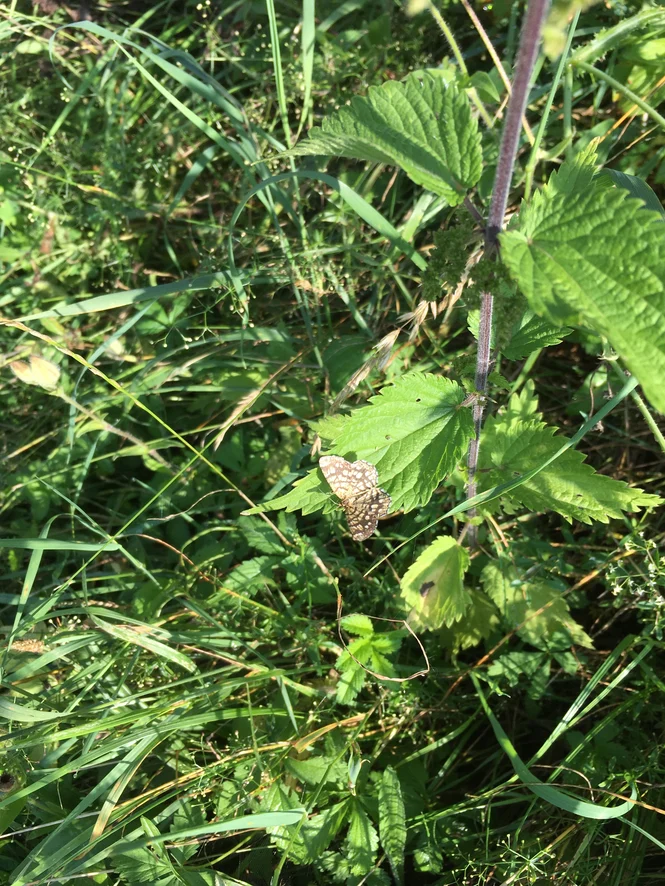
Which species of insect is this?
Chiasmia clathrata
